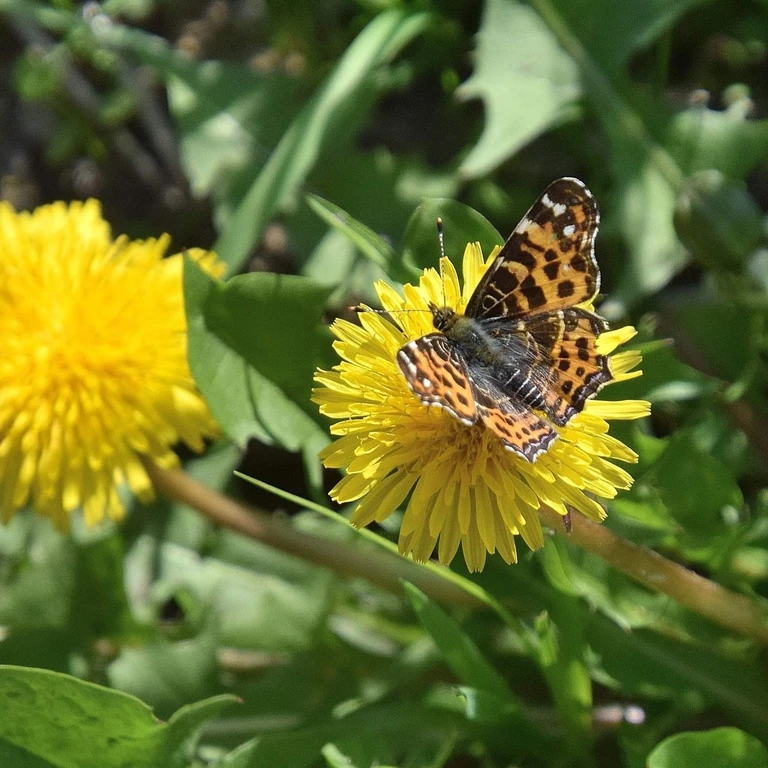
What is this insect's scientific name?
Araschnia levana
